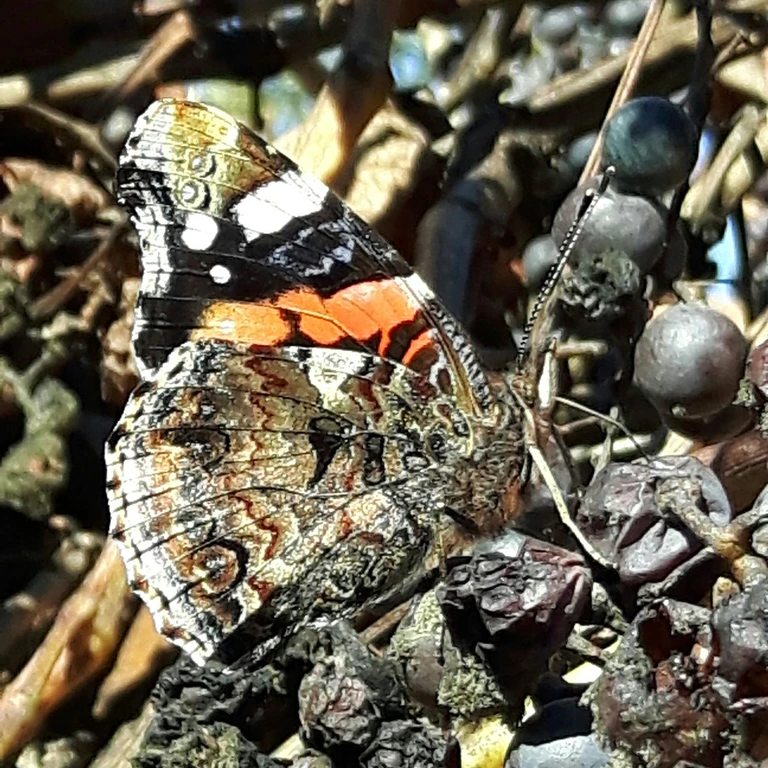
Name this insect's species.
Vanessa atalanta
